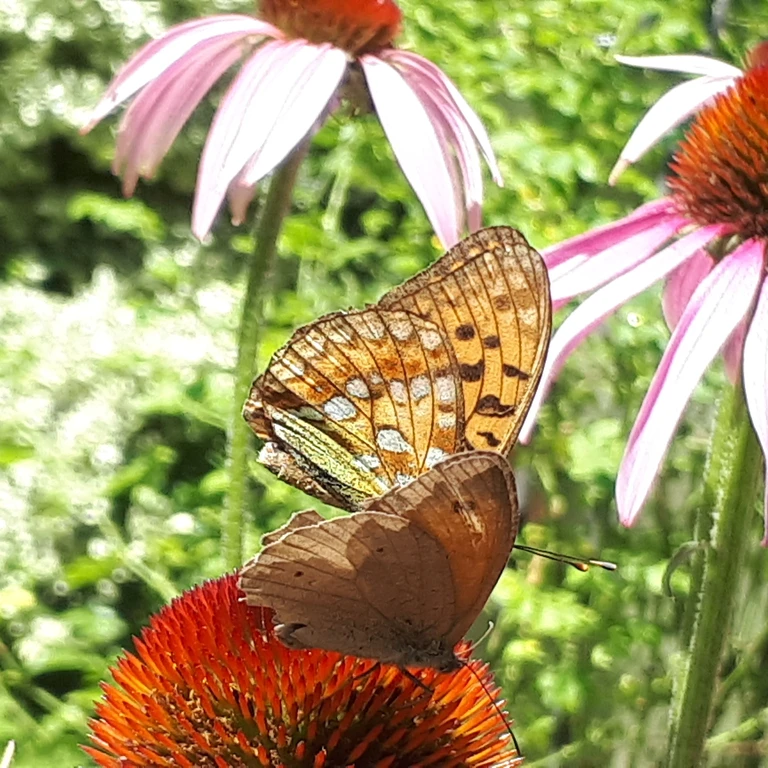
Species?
Fabriciana adippe
